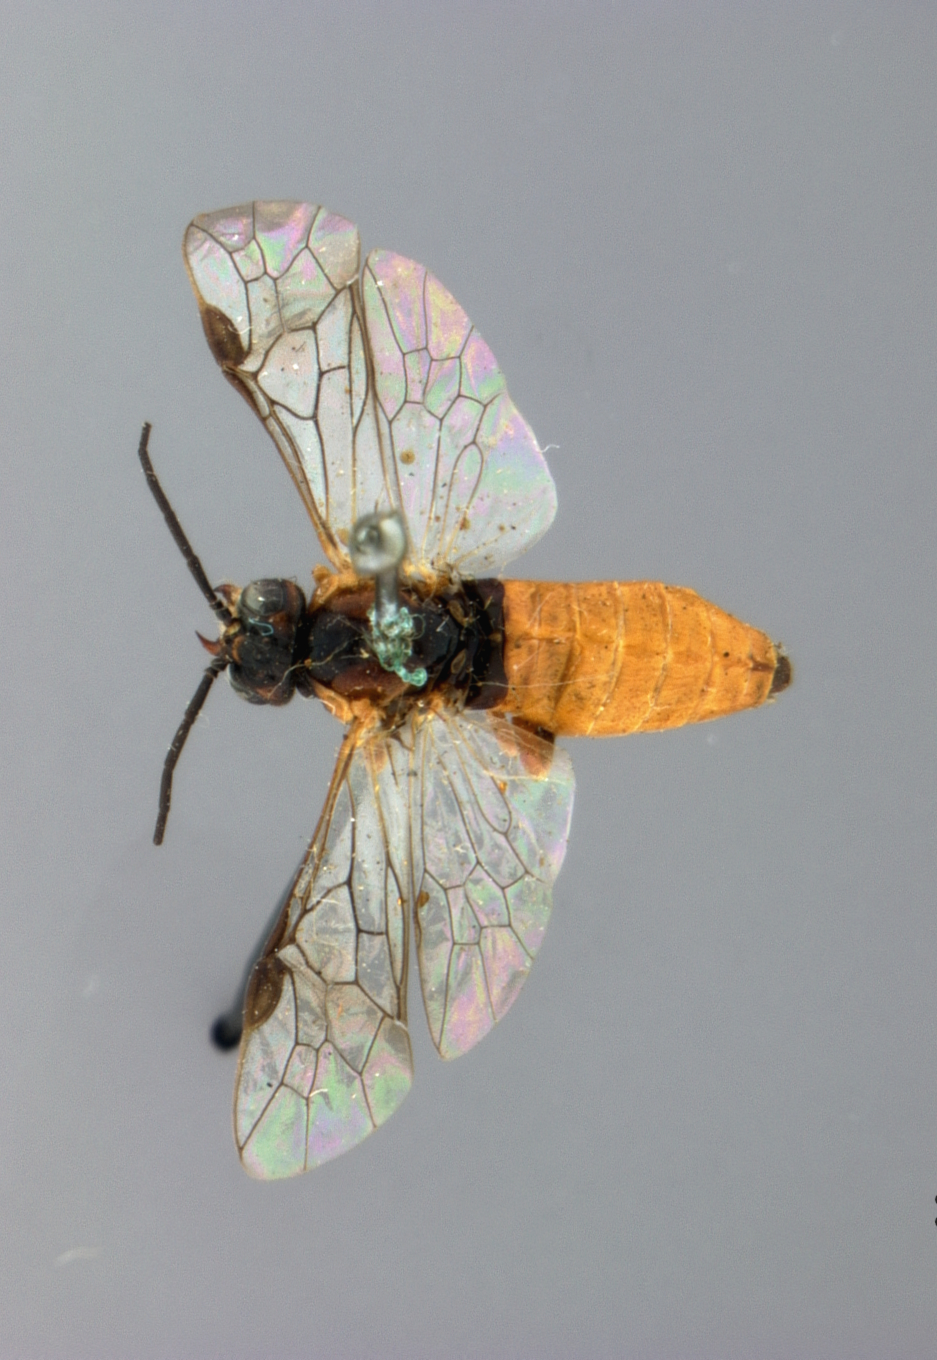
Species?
Pteronus hudsonii
